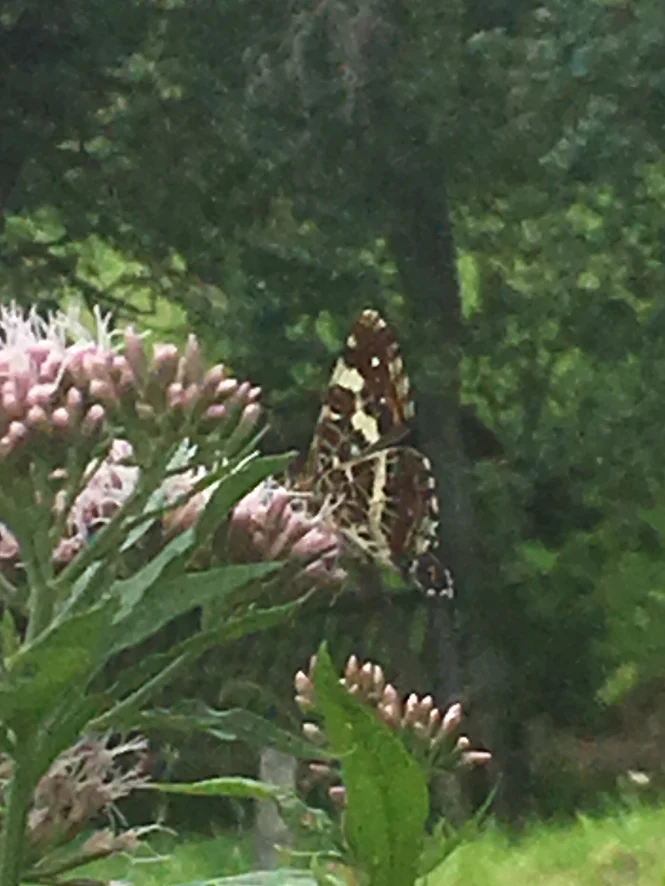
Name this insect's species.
Araschnia levana
